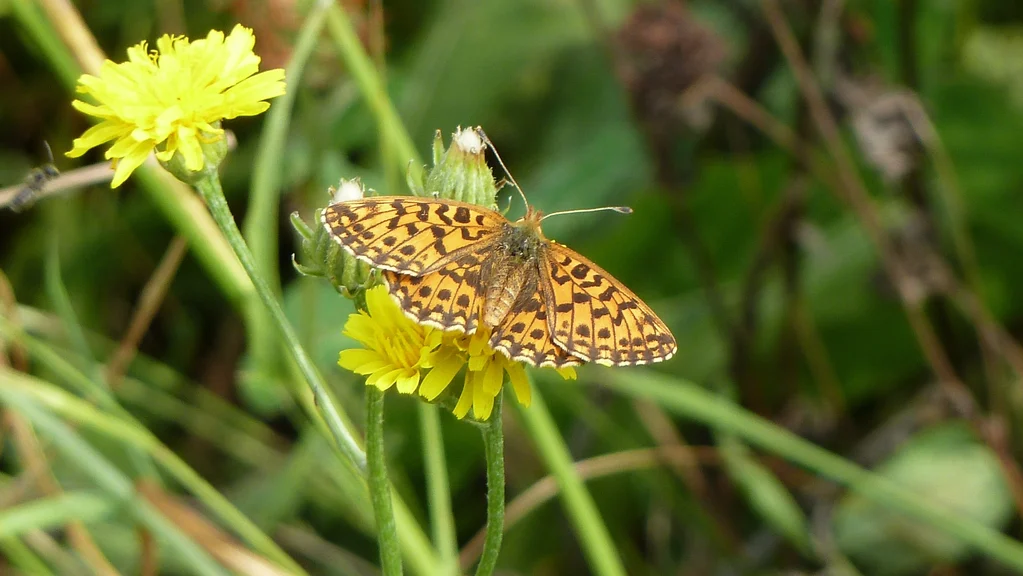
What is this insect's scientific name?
Boloria dia
